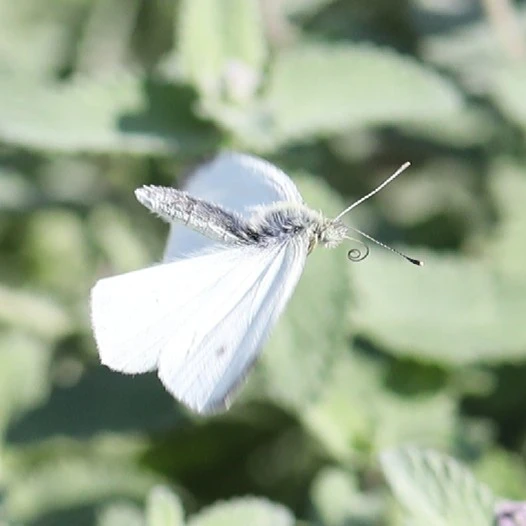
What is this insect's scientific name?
Pieris rapae
